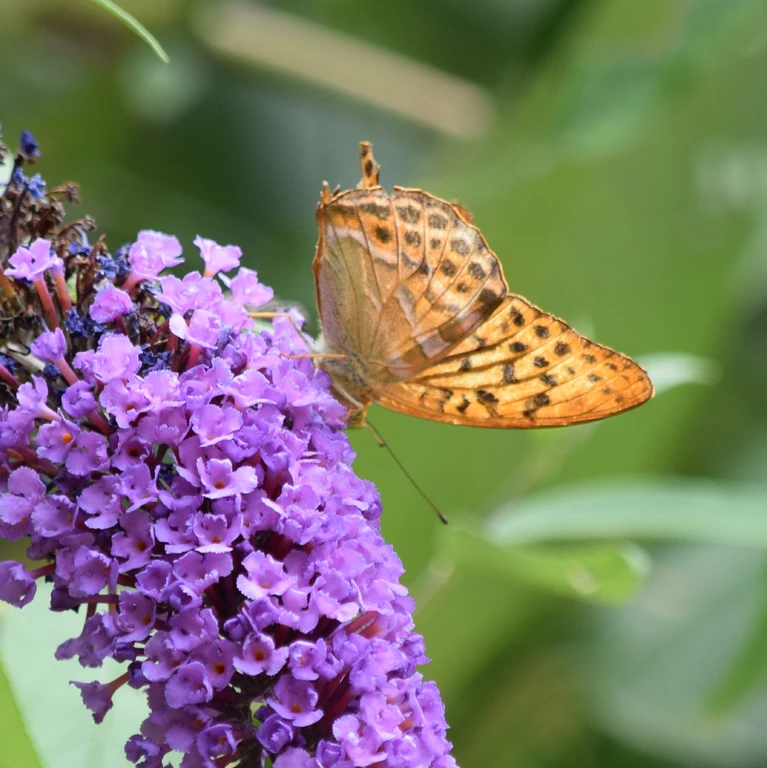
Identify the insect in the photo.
Argynnis paphia
